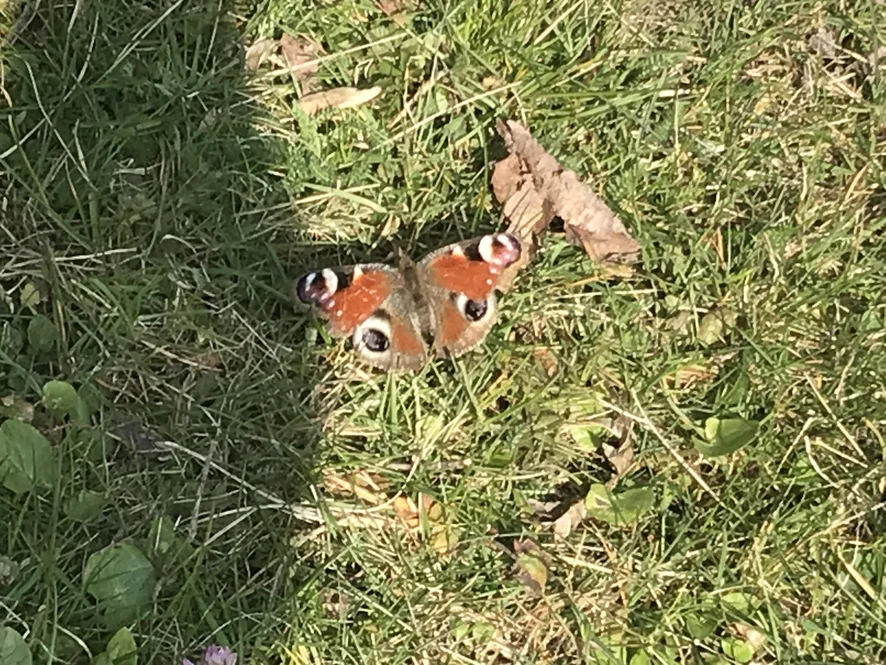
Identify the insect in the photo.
Aglais io
